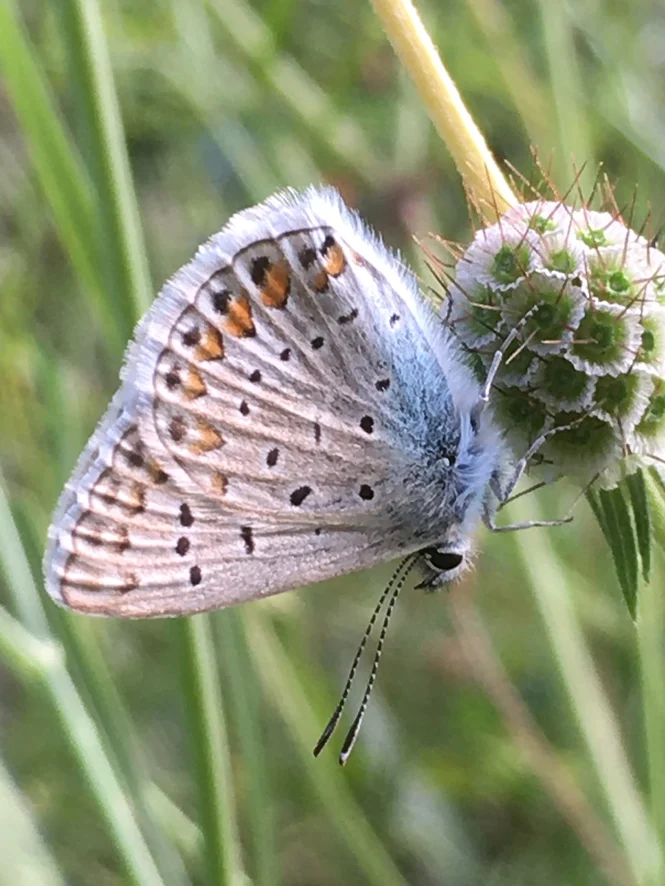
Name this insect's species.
Polyommatus icarus
